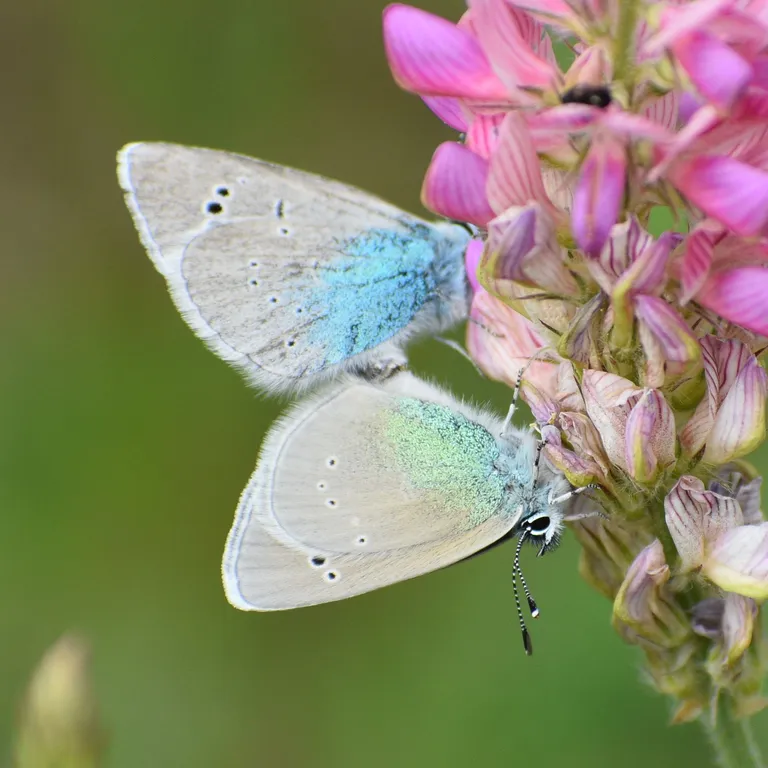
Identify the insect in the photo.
Glaucopsyche alexis
